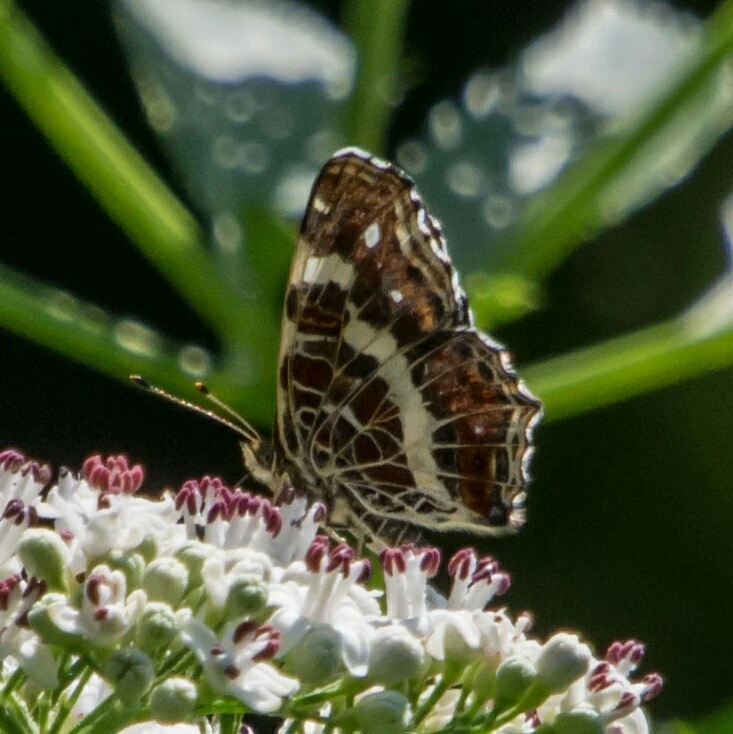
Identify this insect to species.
Araschnia levana
